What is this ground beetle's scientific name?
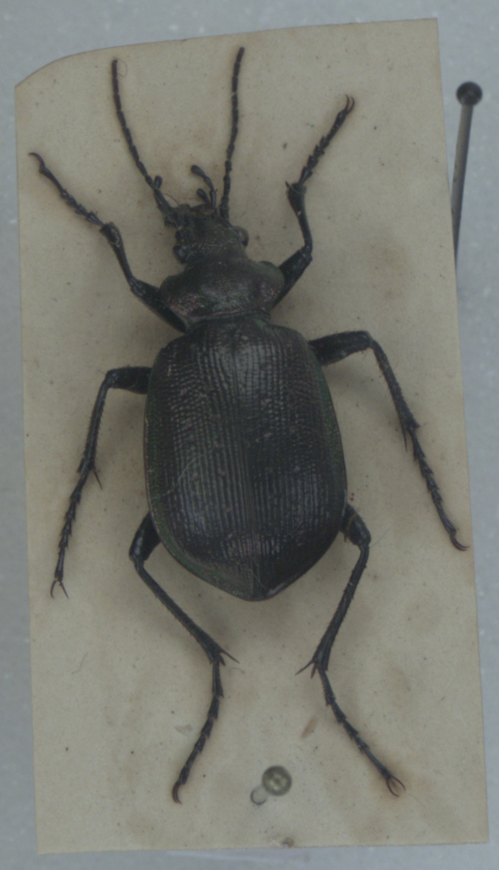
Calosoma inquisitor
